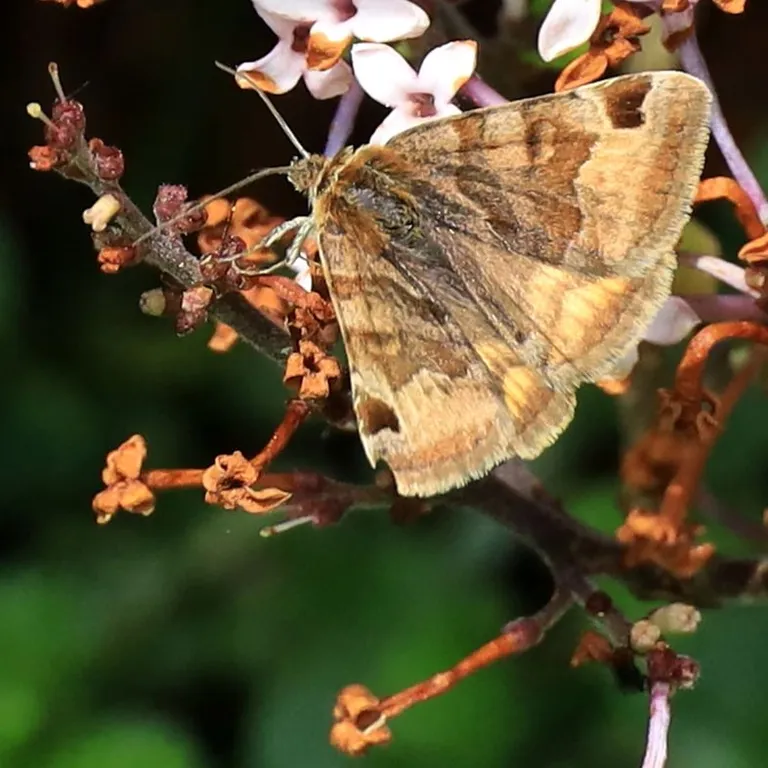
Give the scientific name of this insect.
Euclidia glyphica
